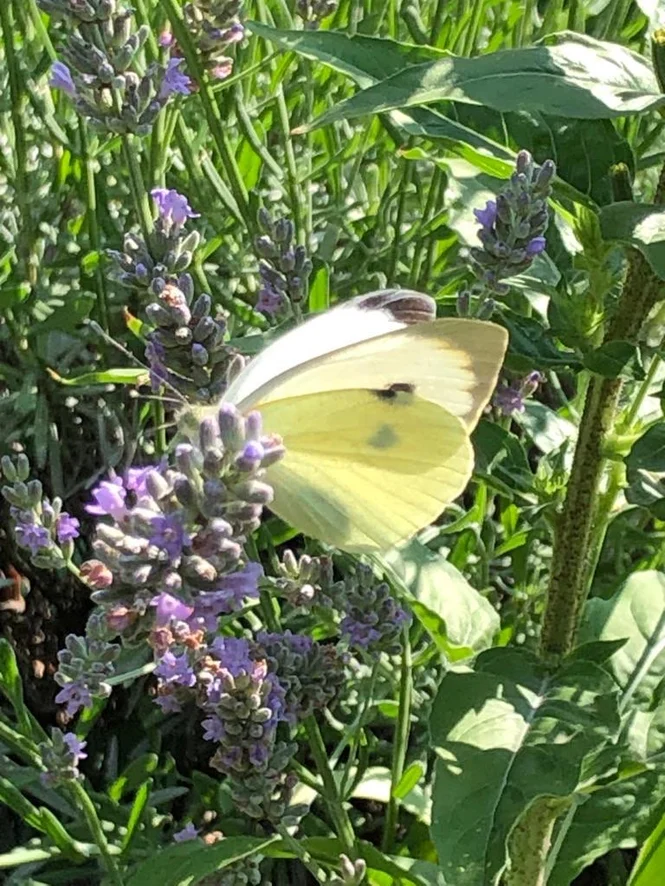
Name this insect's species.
Pieris brassicae
